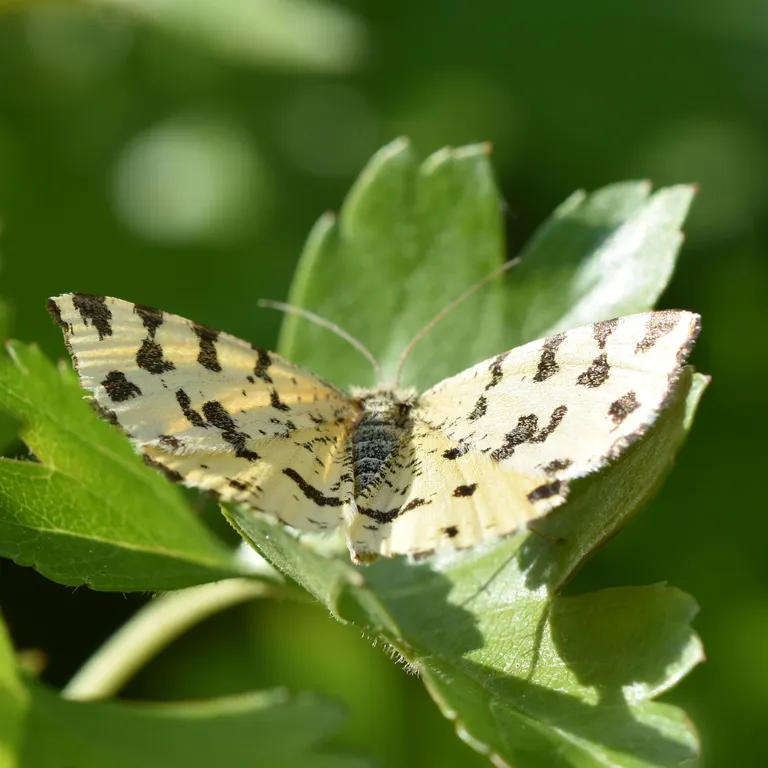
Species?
Pseudopanthera macularia
